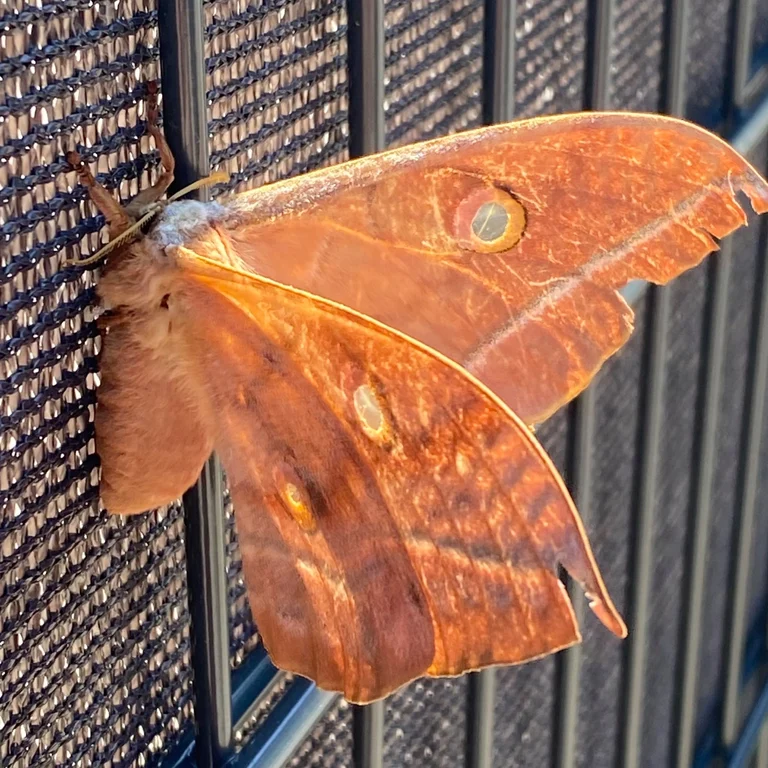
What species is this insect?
Antheraea yamamai
